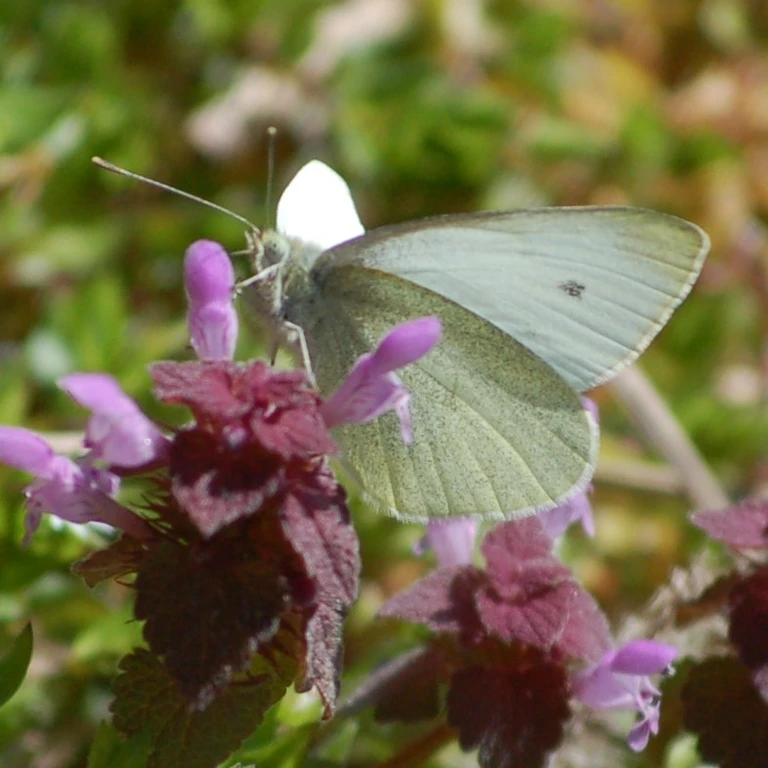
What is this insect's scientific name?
Pieris rapae
